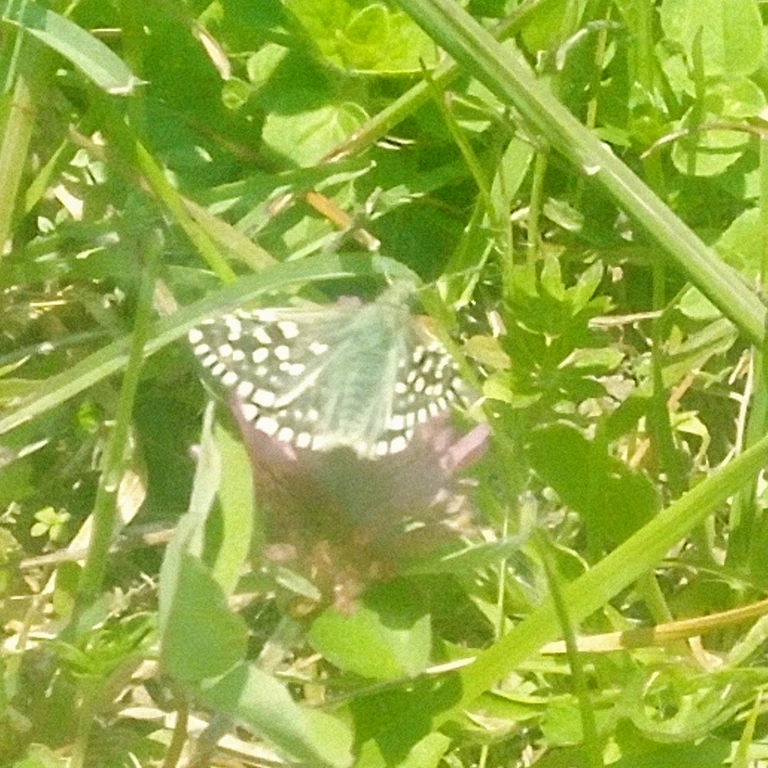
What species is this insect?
Pyrgus malvae
